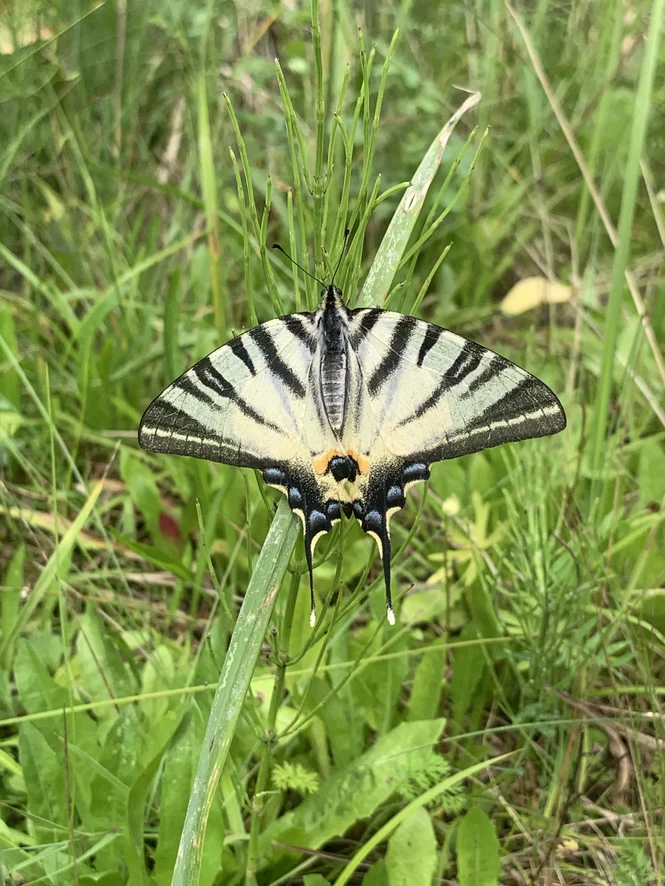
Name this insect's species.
Iphiclides podalirius
